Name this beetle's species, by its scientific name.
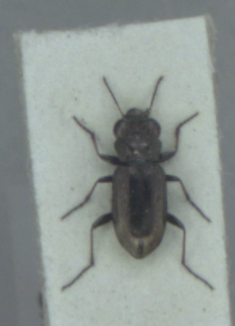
Notiophilus biguttatus
